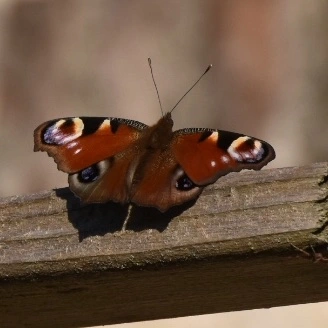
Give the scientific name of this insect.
Aglais io
